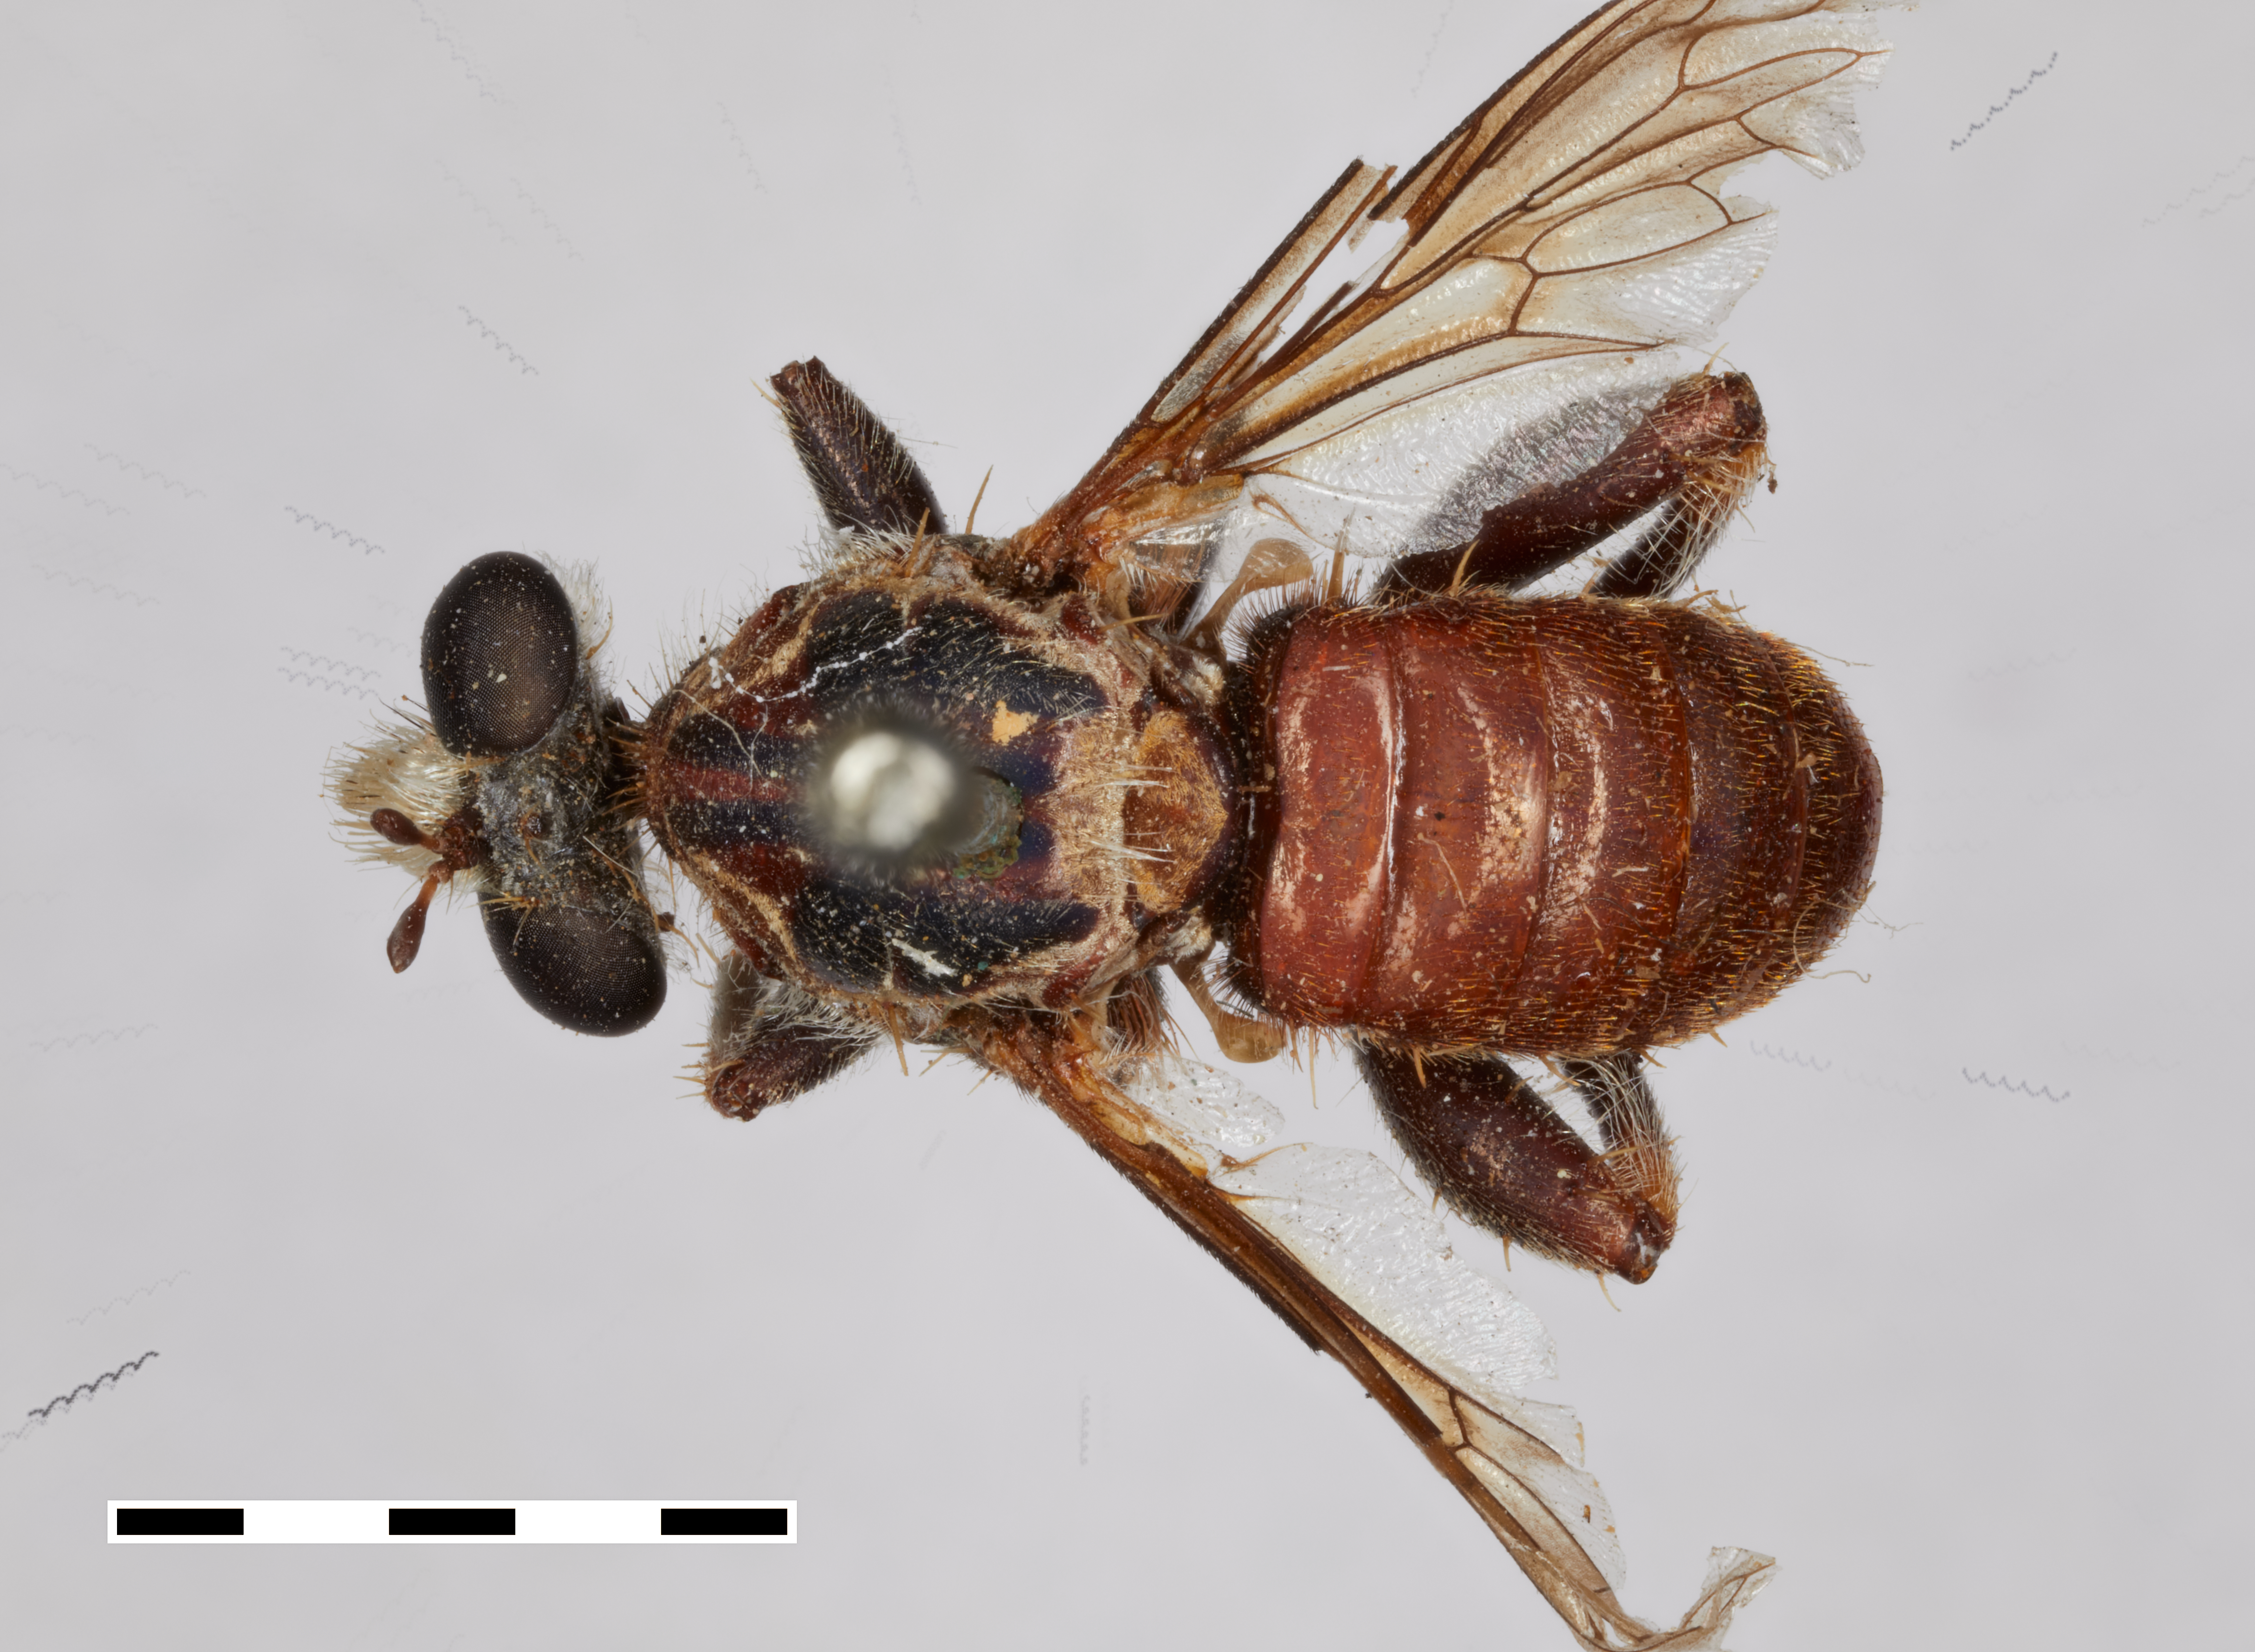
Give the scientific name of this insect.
Cerotainiops oma
